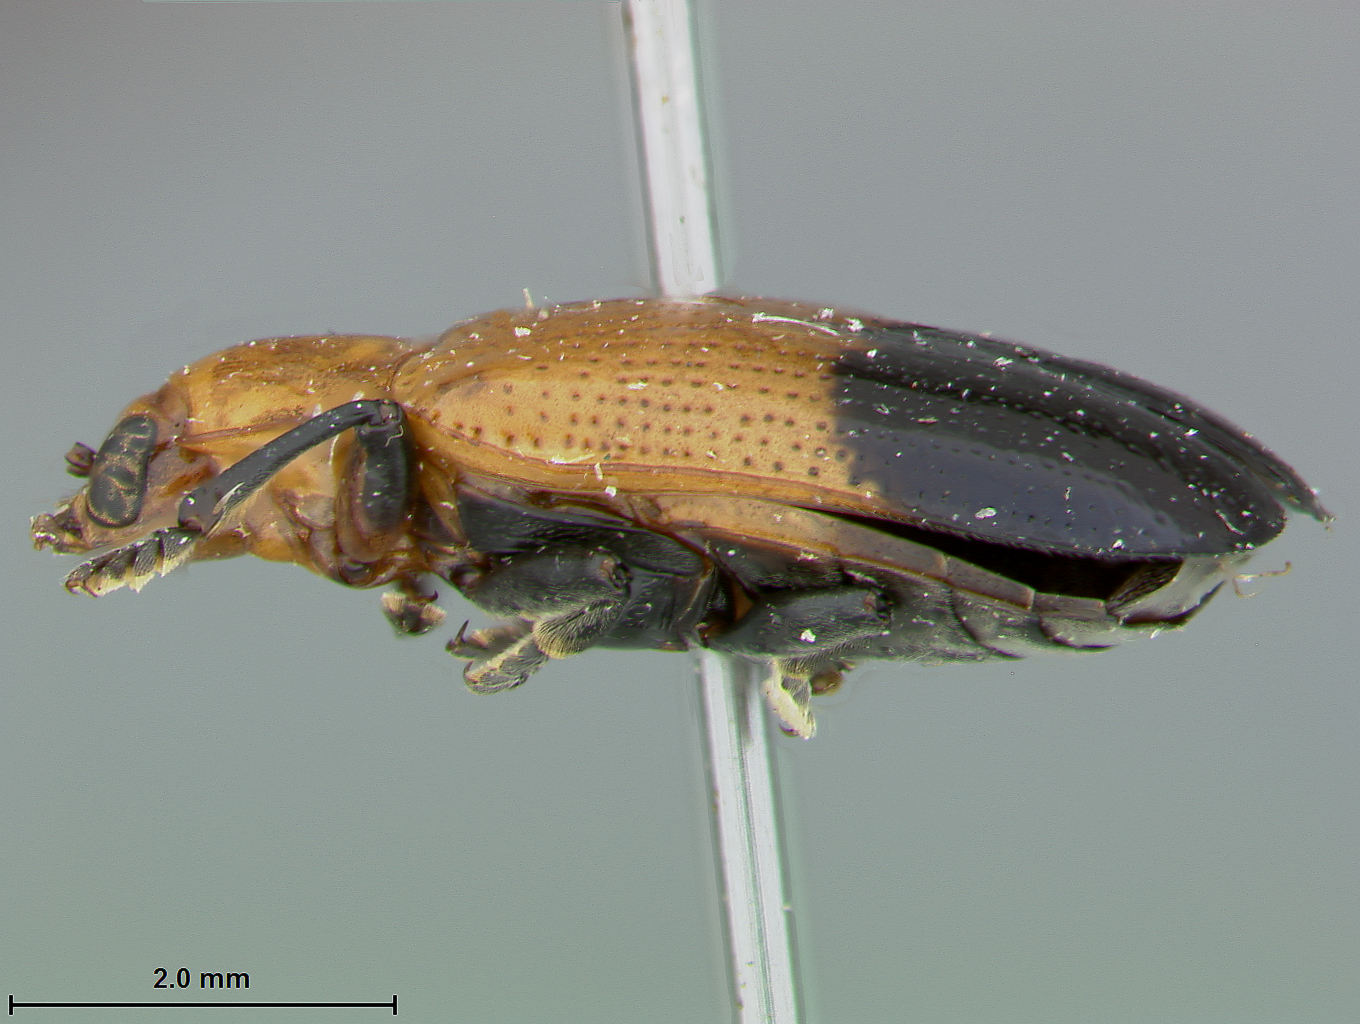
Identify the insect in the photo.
Homalispa nevermanni
